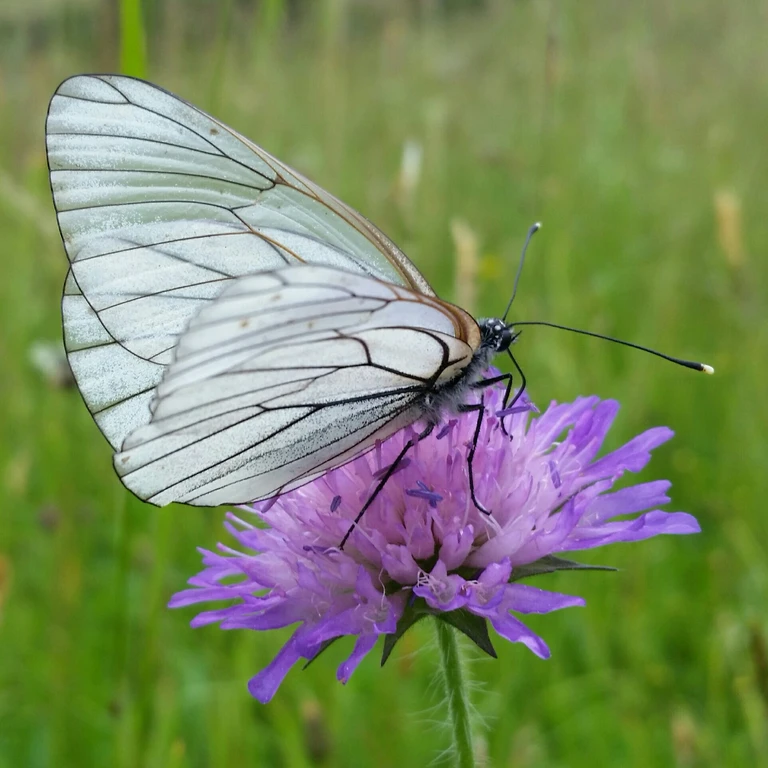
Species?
Aporia crataegi
